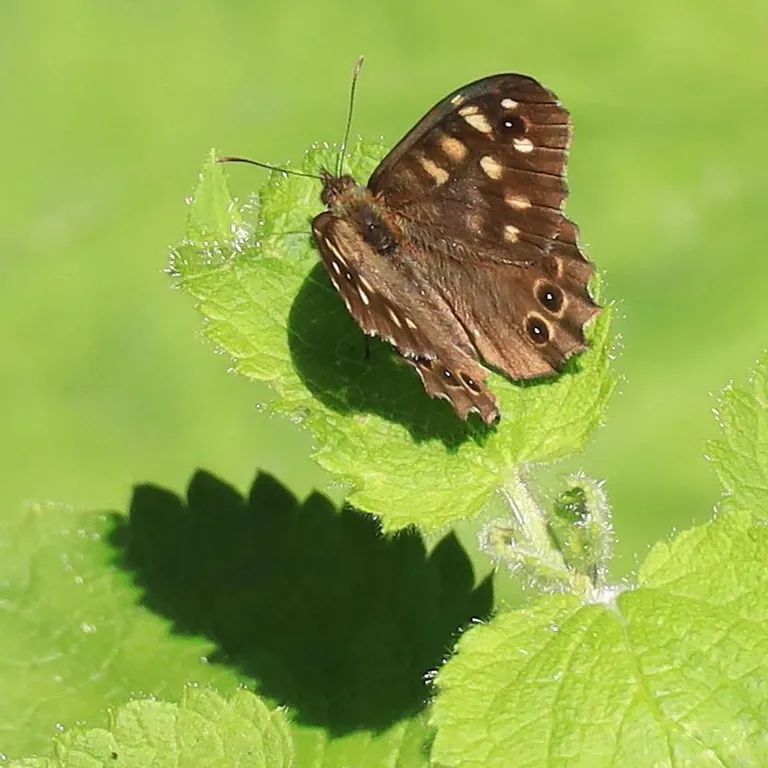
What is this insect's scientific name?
Pararge aegeria
